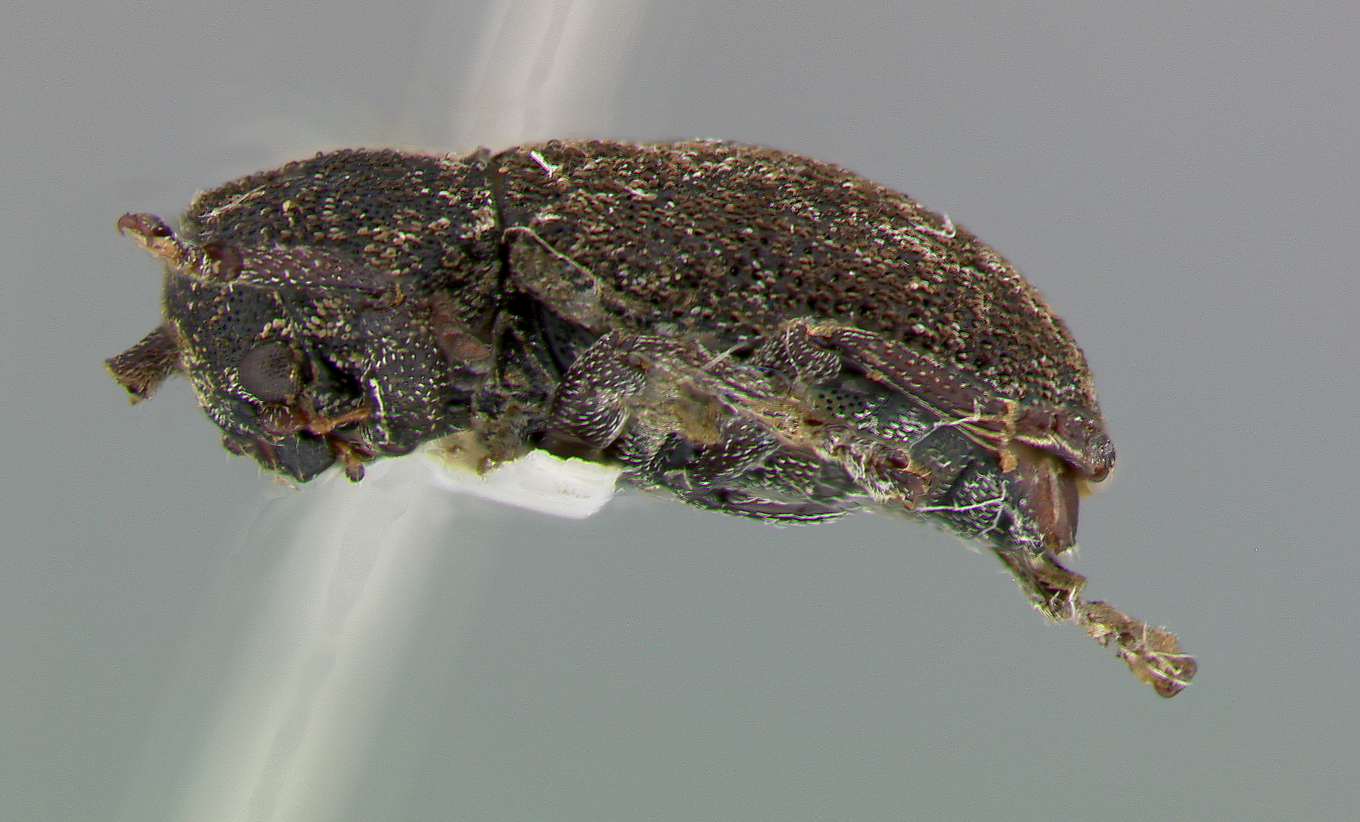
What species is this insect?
Myochrous ranella
